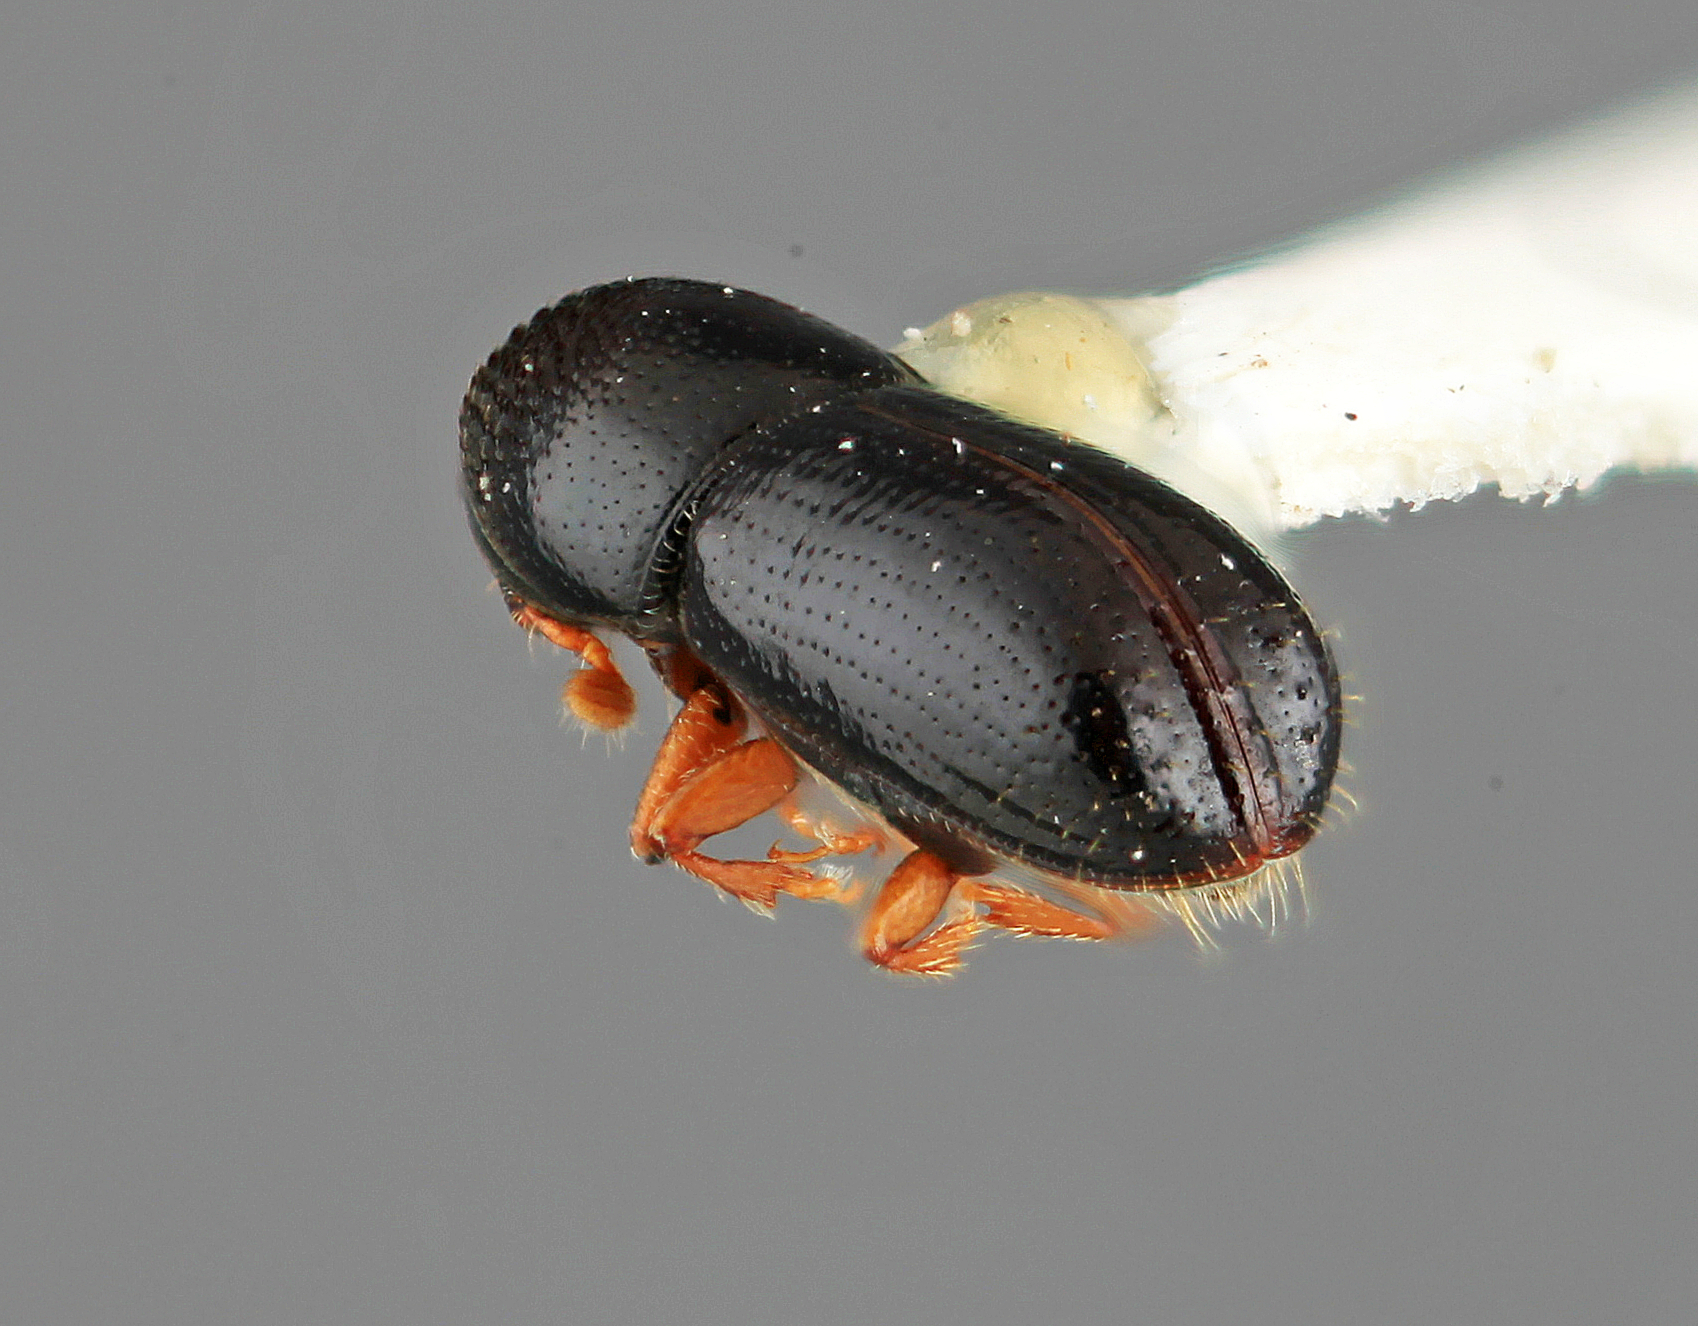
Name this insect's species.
Pityophthorus mendosus
